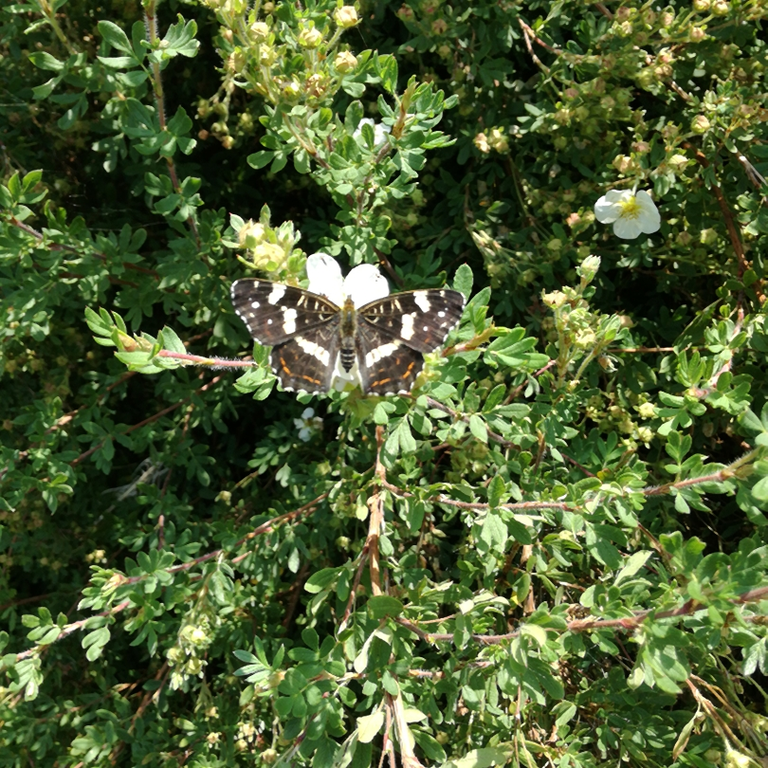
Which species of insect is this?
Araschnia levana
